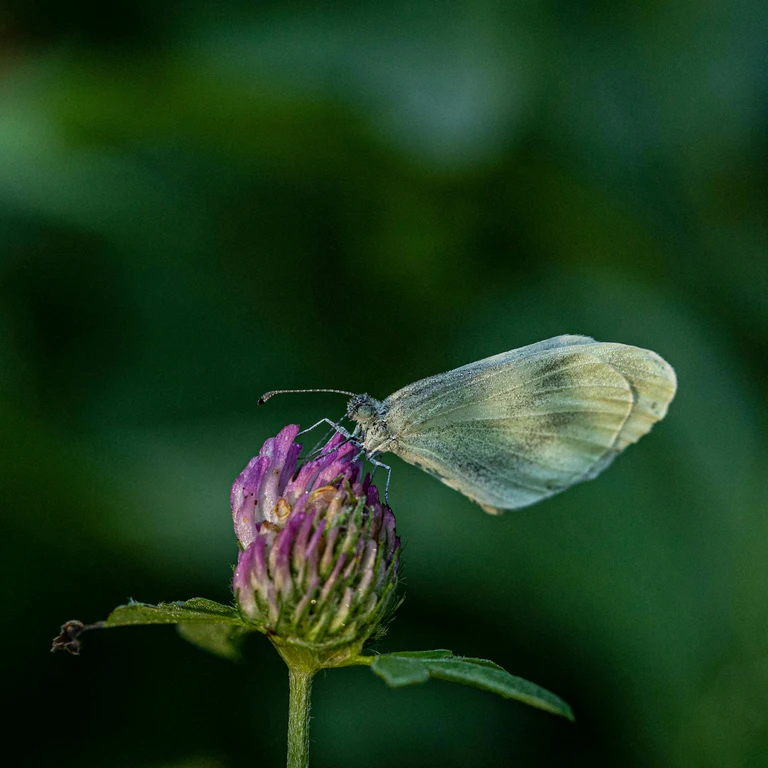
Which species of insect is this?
Leptidea sinapis/juvernica
